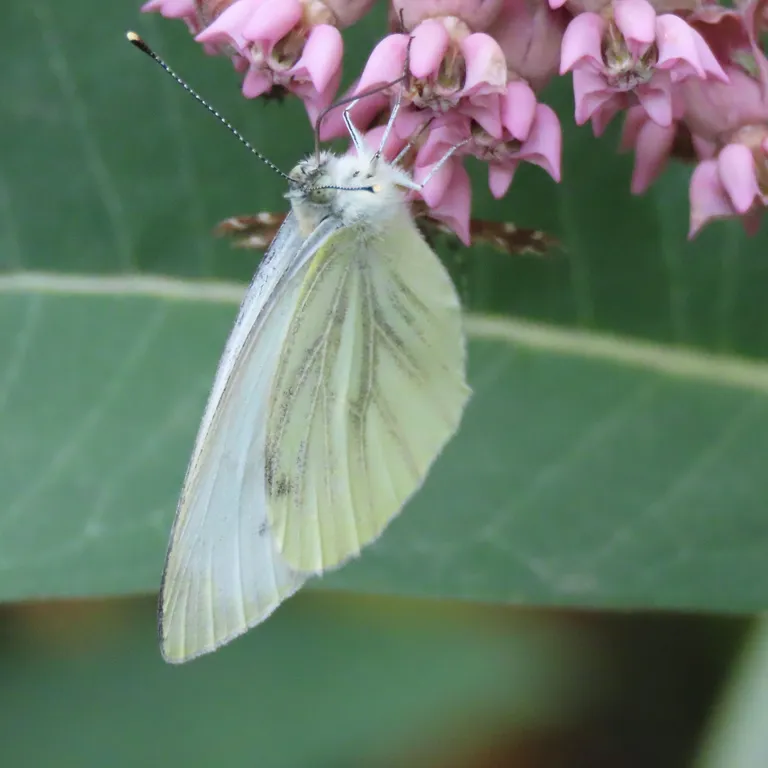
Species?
Pieris napi
